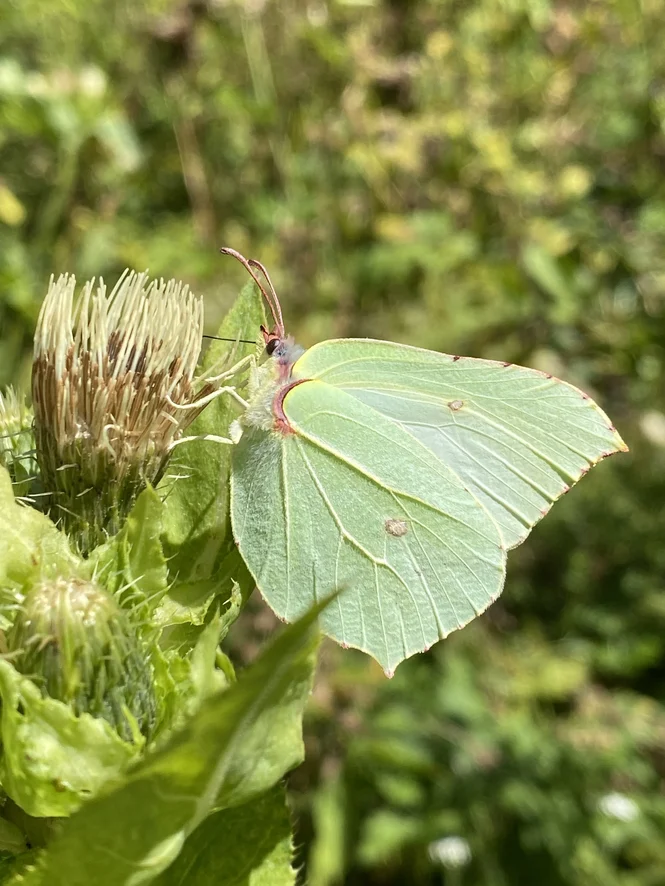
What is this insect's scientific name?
Gonepteryx rhamni
